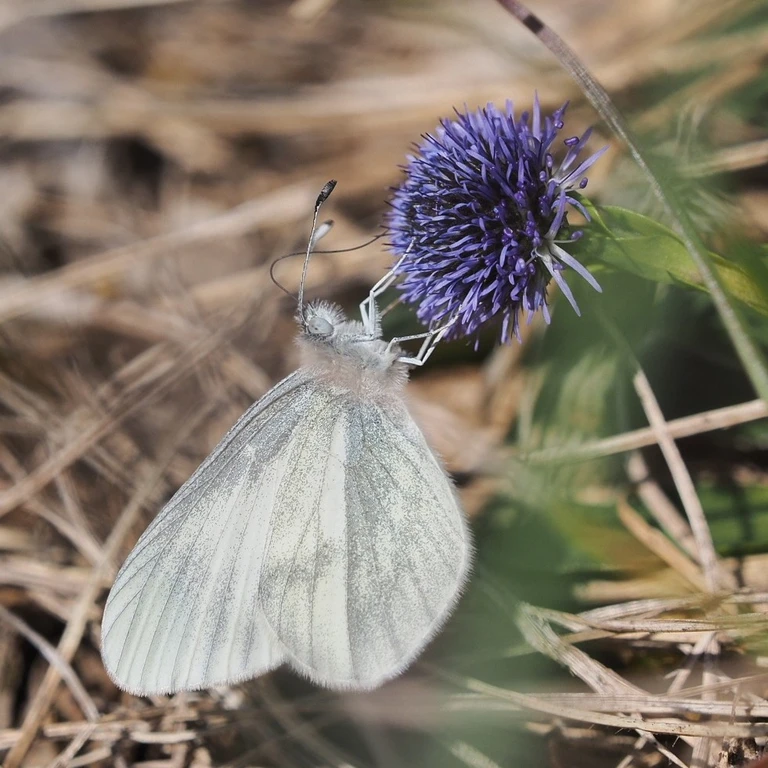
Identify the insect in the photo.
Leptidea sinapis/juvernica
